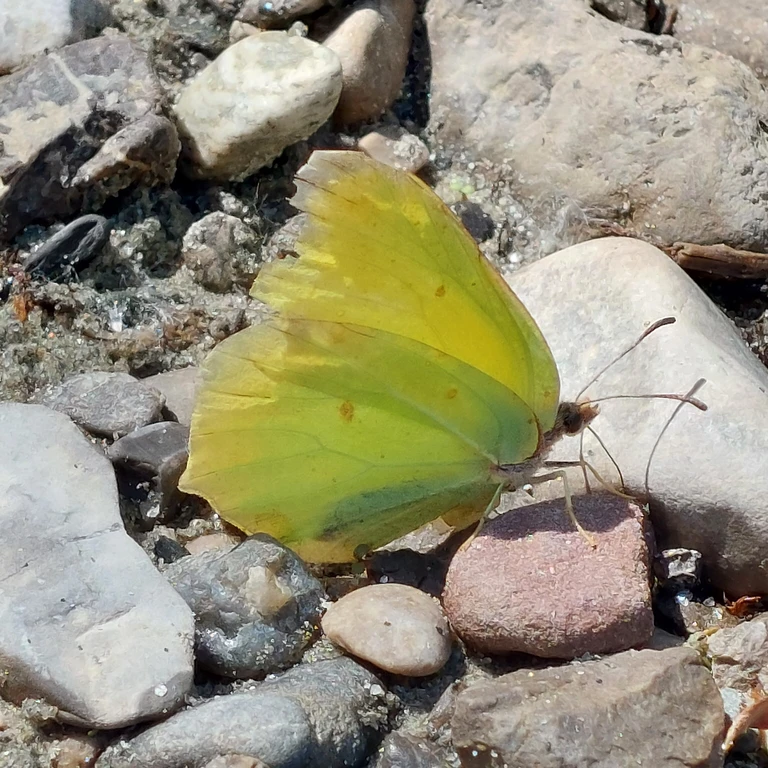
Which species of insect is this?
Gonepteryx rhamni
